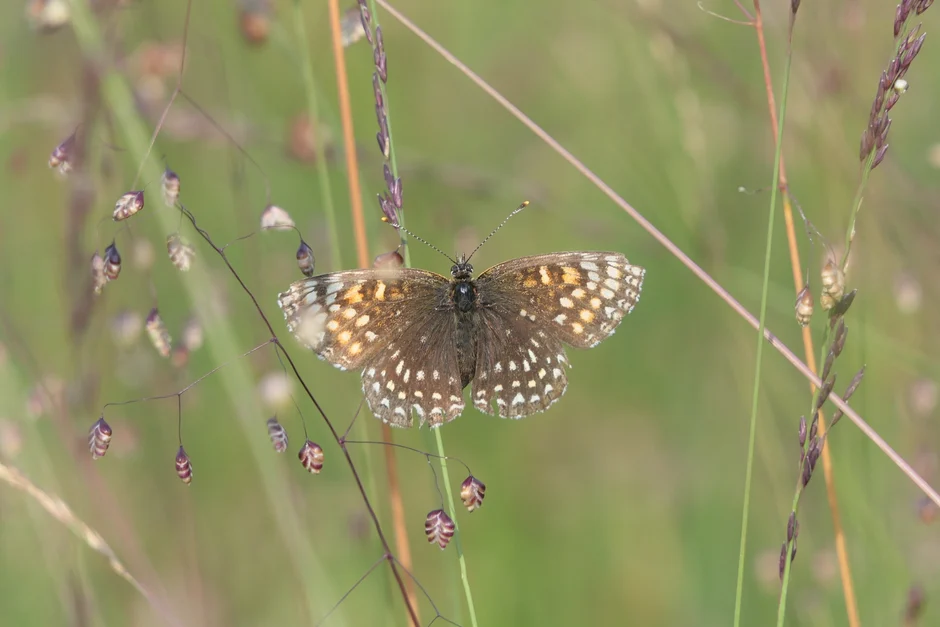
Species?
Melitaea diamina
